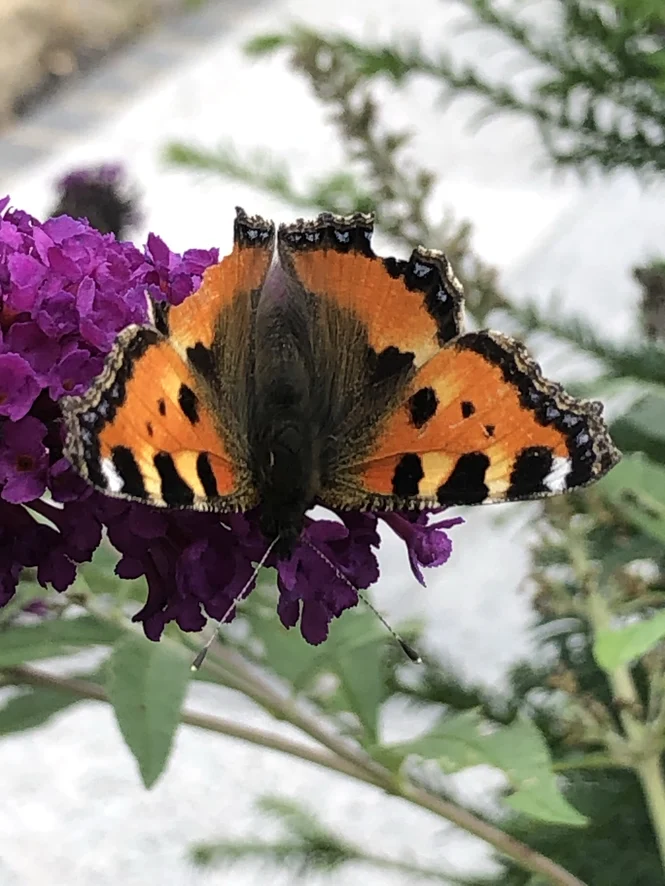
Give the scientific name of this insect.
Aglais urticae
